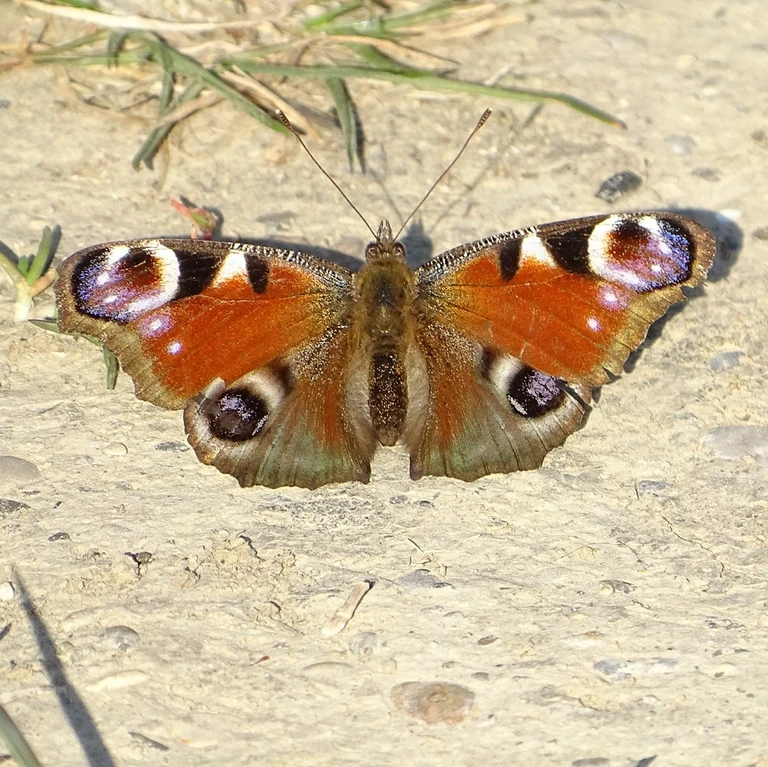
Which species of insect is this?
Aglais io
